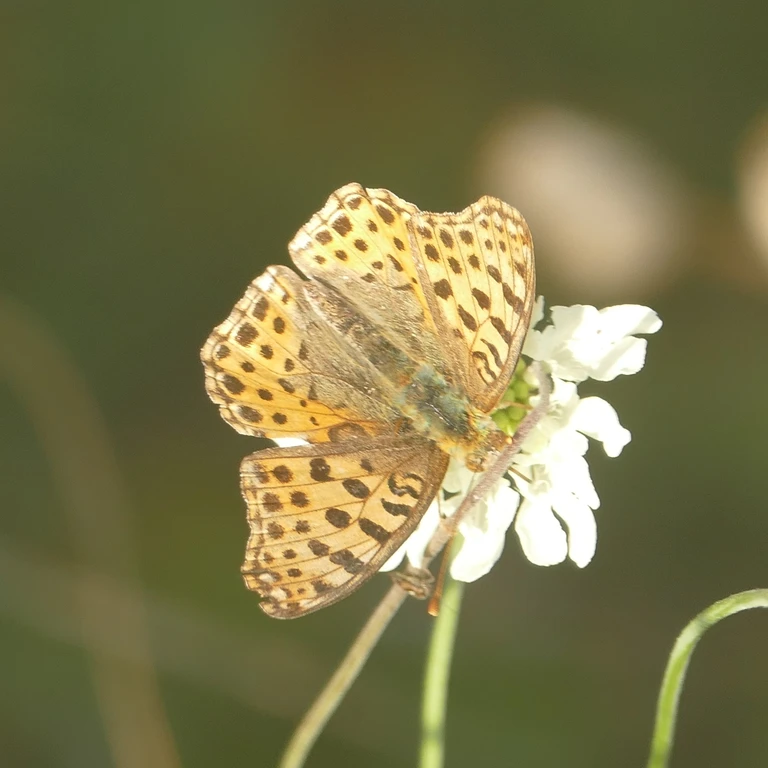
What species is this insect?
Issoria lathonia
